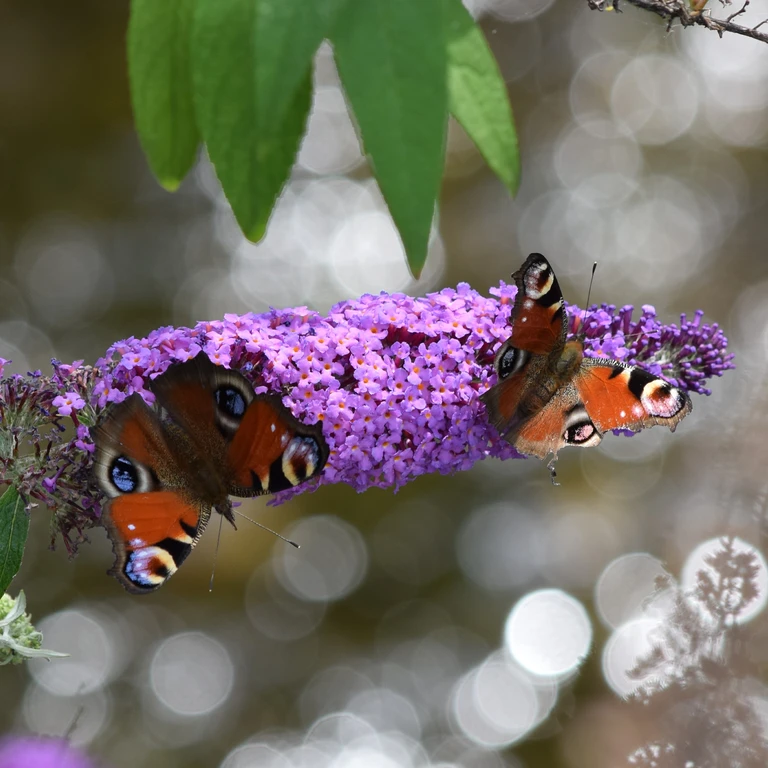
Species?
Aglais io
